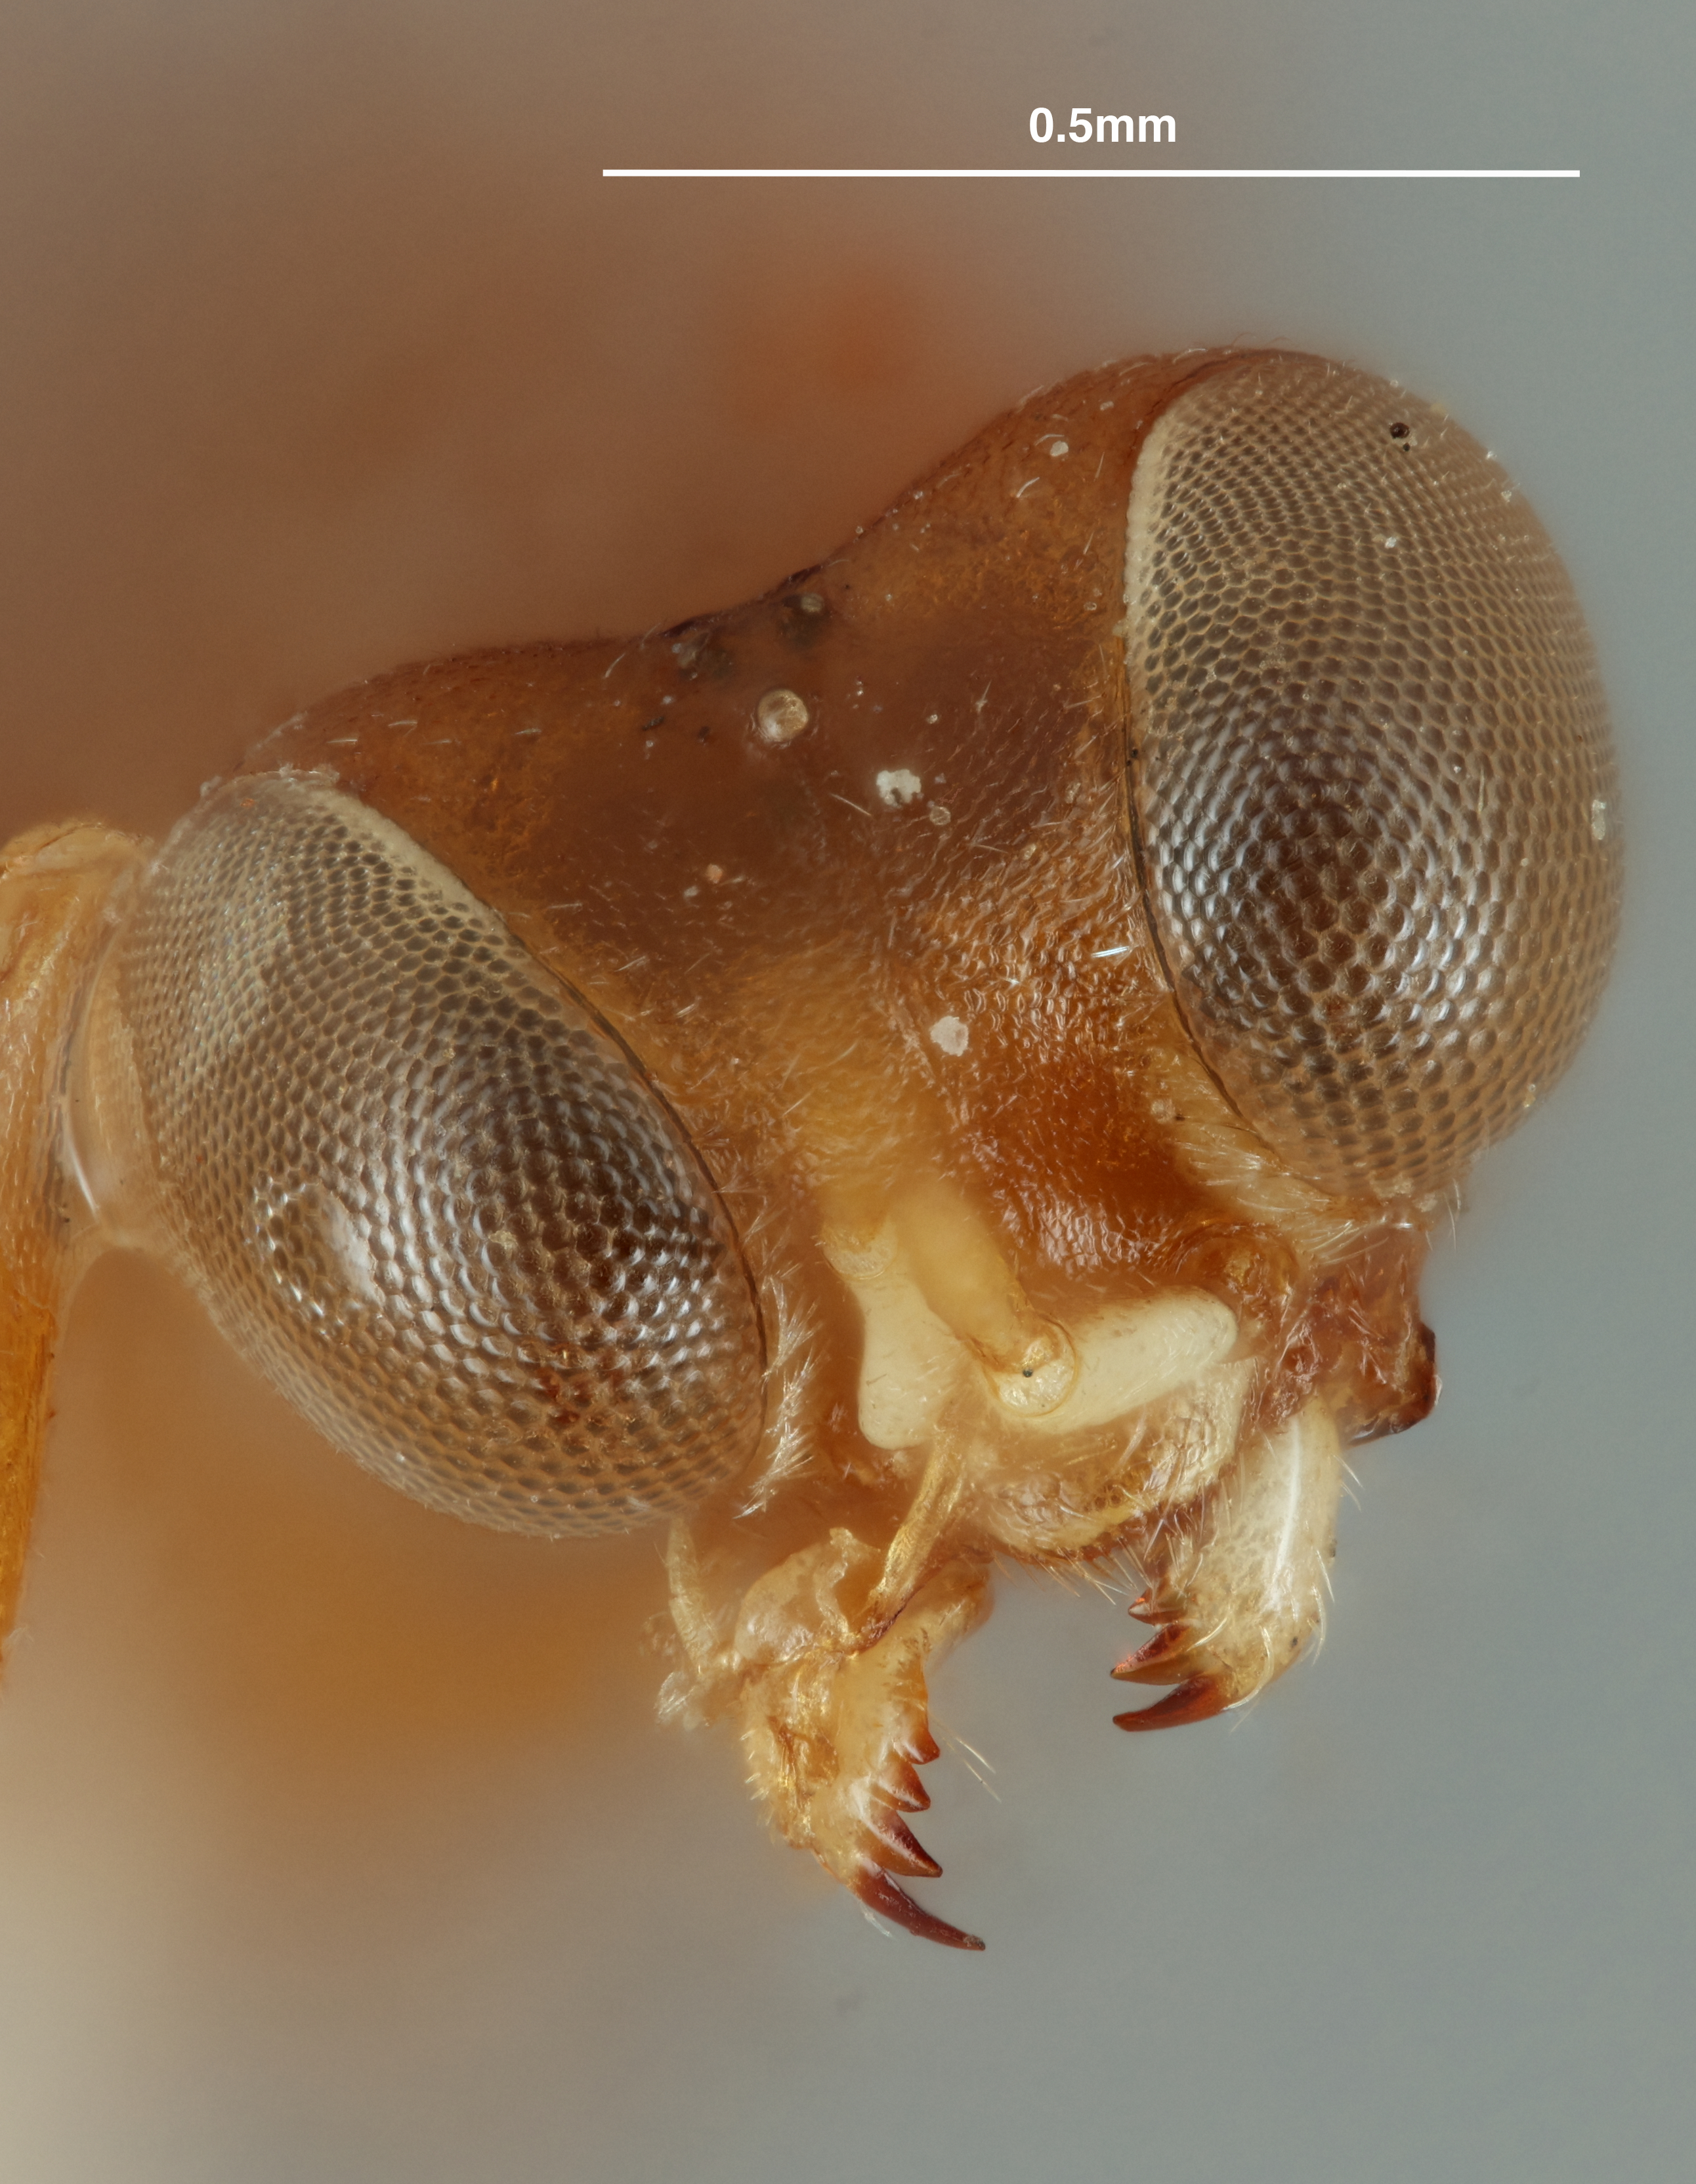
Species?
Gonatopus wittmeri
